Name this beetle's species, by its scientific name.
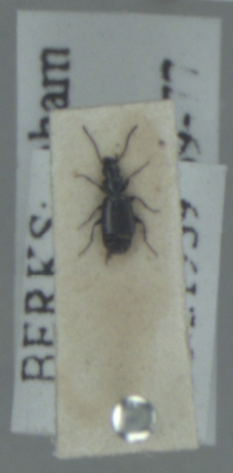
Microlestes maurus
